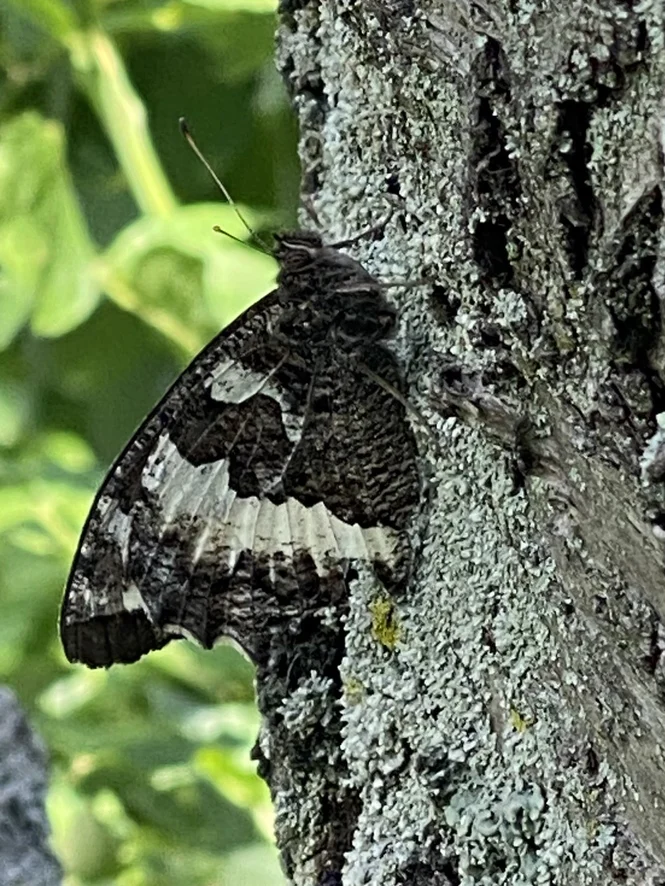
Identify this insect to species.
Brintesia circe
